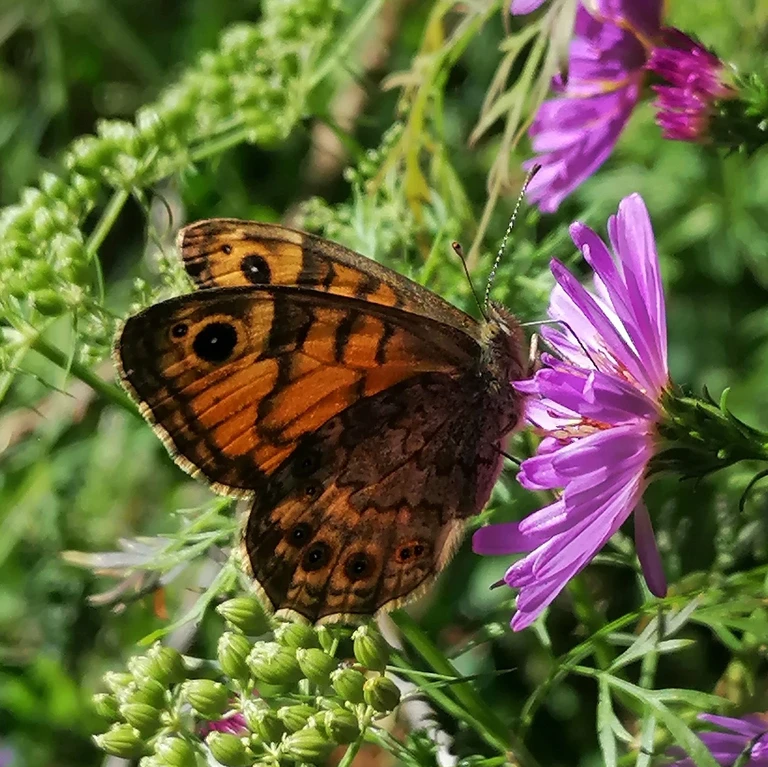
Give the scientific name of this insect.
Lasiommata megera (also Pararge megera)
